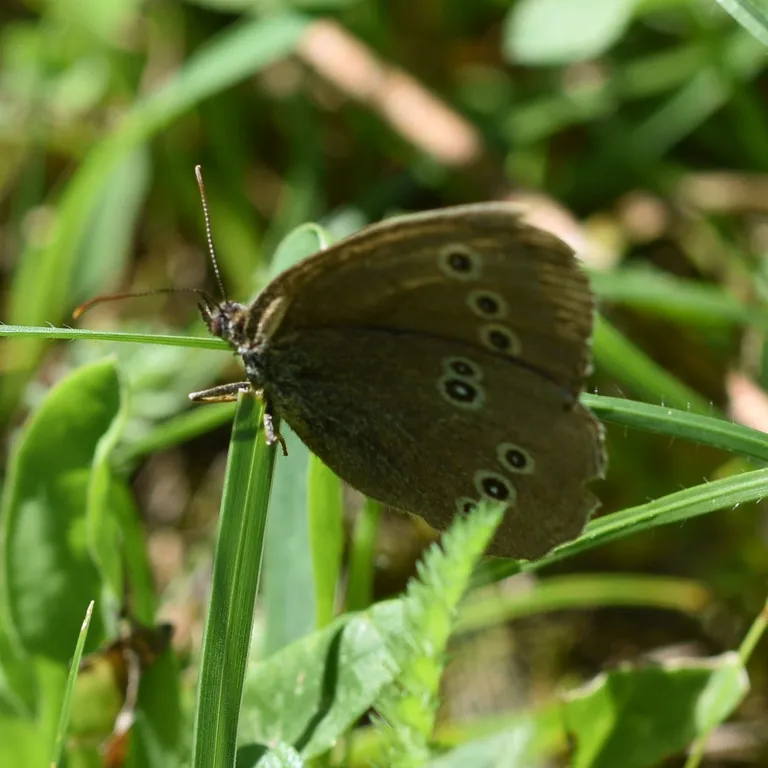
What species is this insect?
Aphantopus hyperantus
